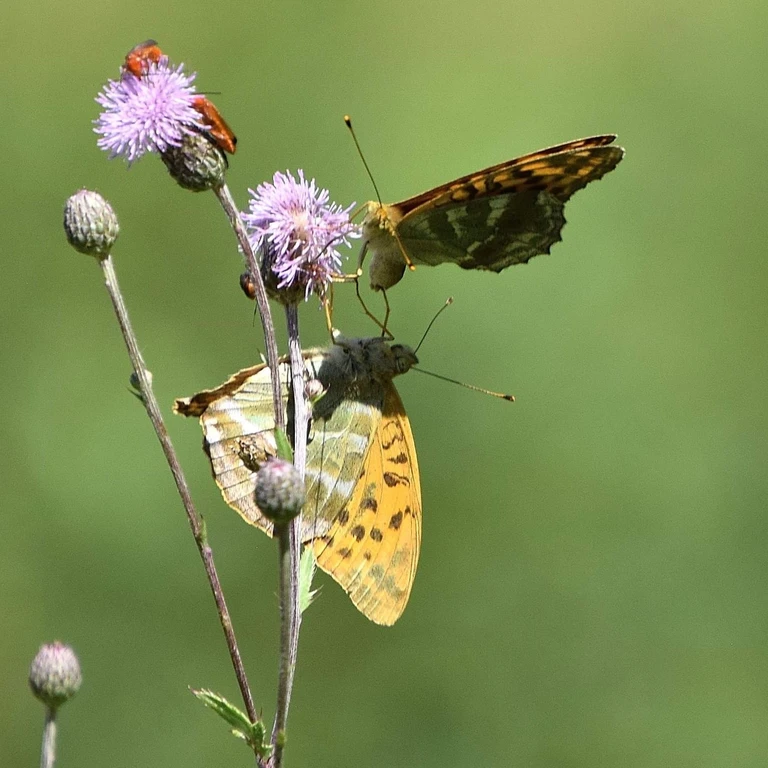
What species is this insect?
Argynnis paphia
